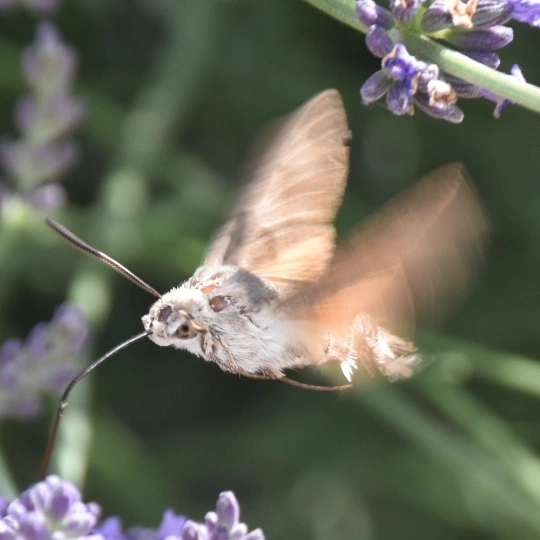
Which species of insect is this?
Macroglossum stellatarum
